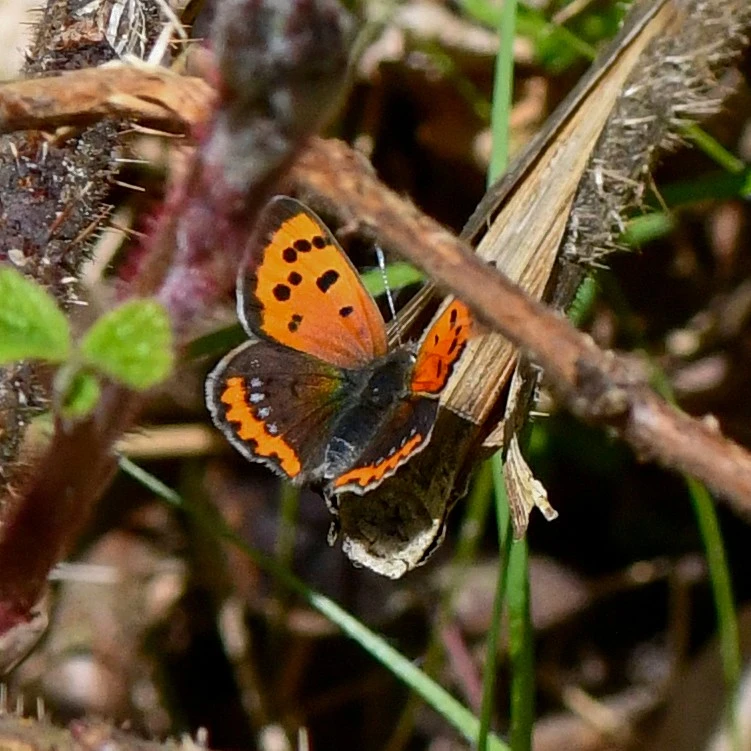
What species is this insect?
Lycaena phlaeas
